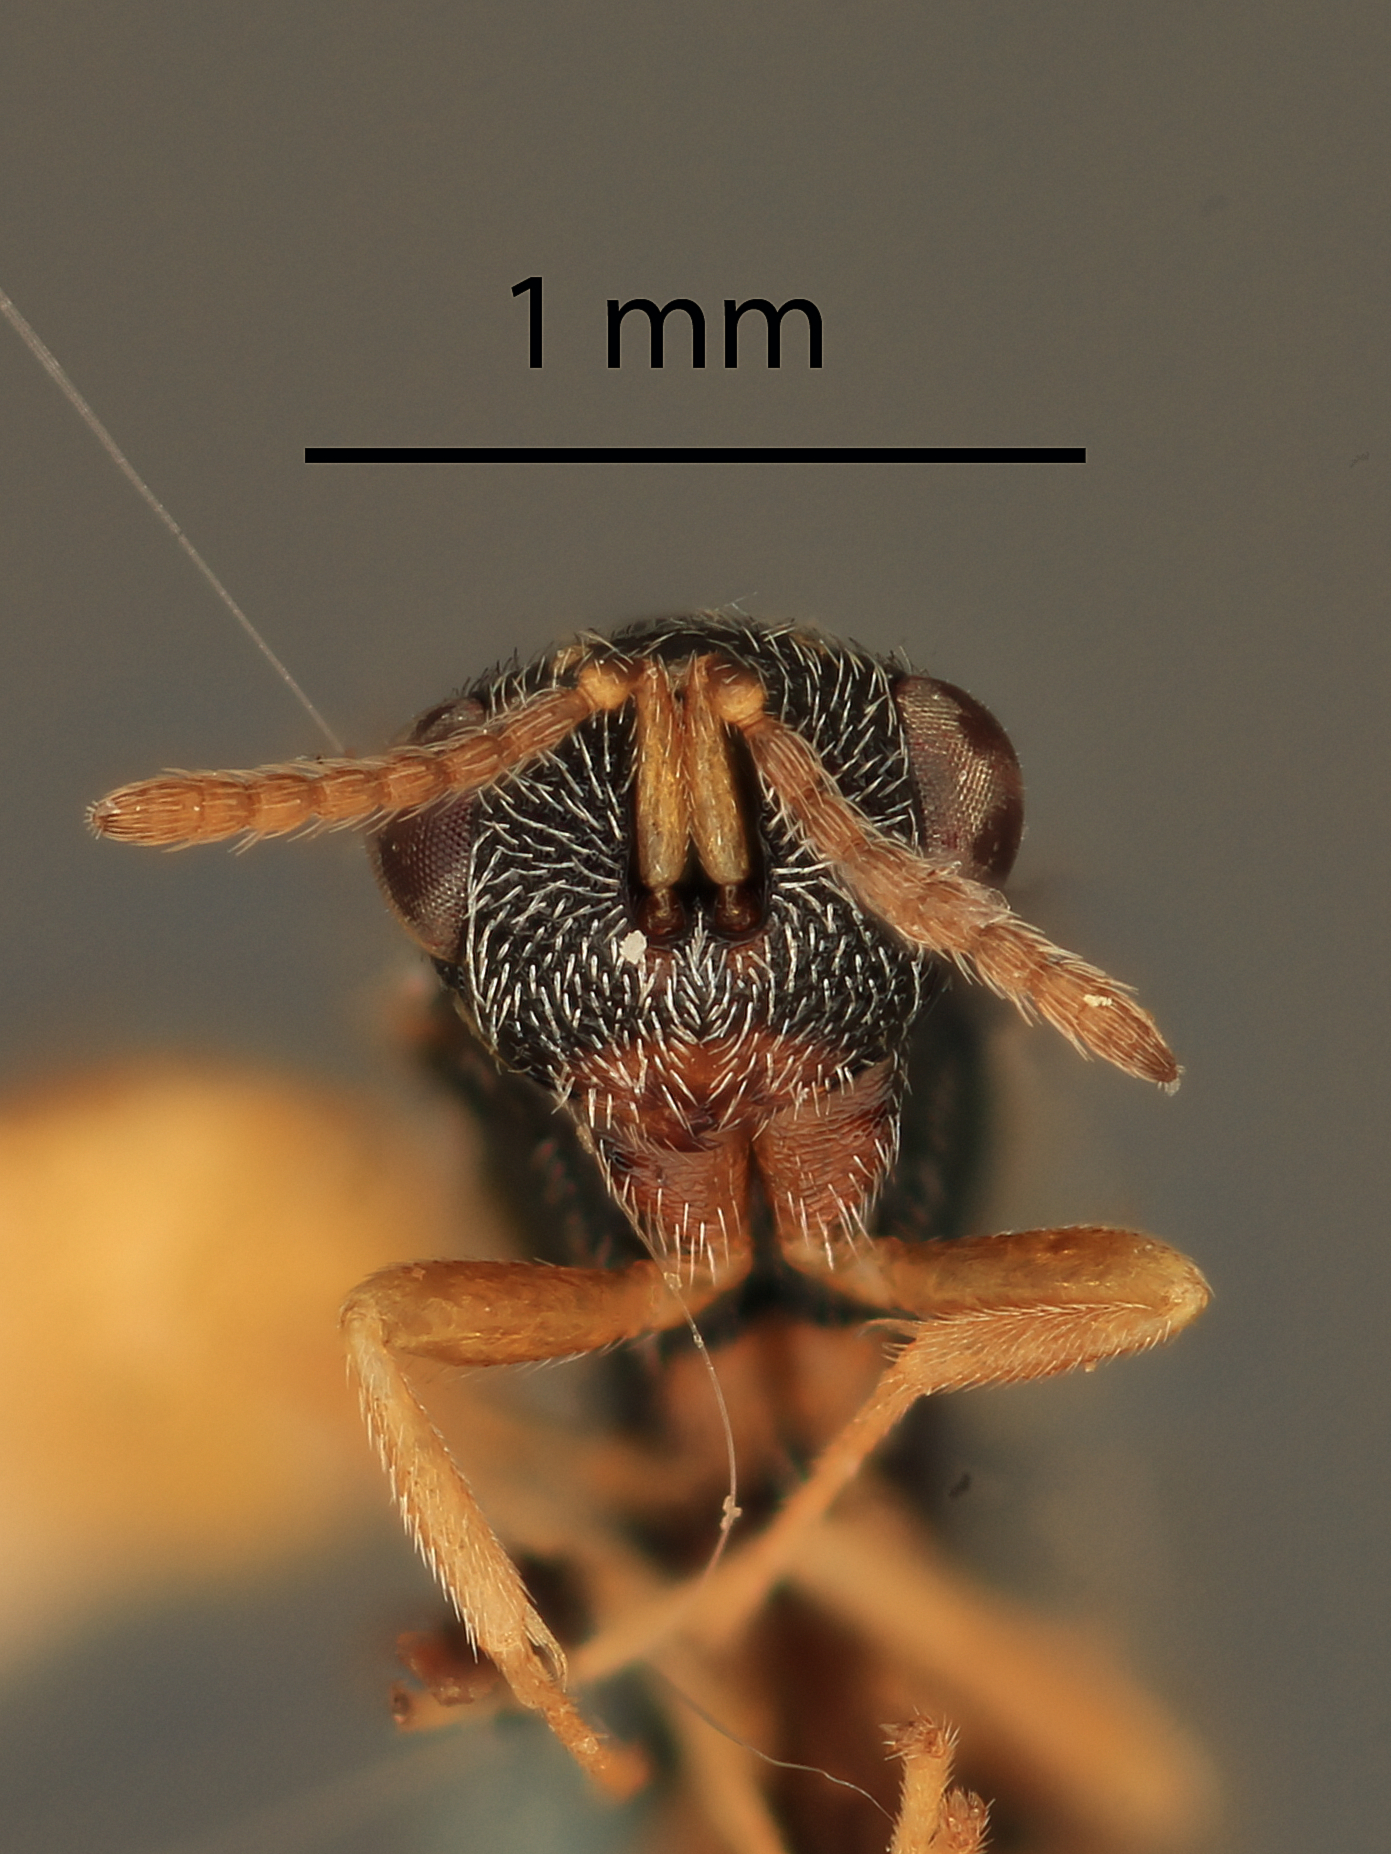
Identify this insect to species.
Eurytoma flavovultus
